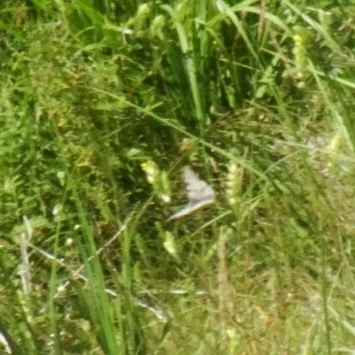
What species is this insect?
Parnassius apollo
